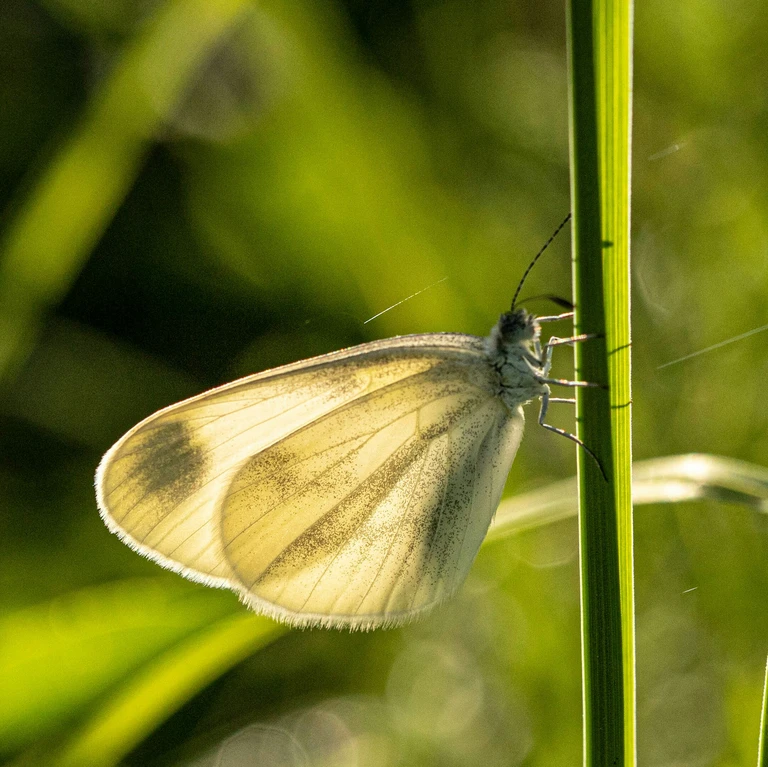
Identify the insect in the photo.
Leptidea sinapis/juvernica
